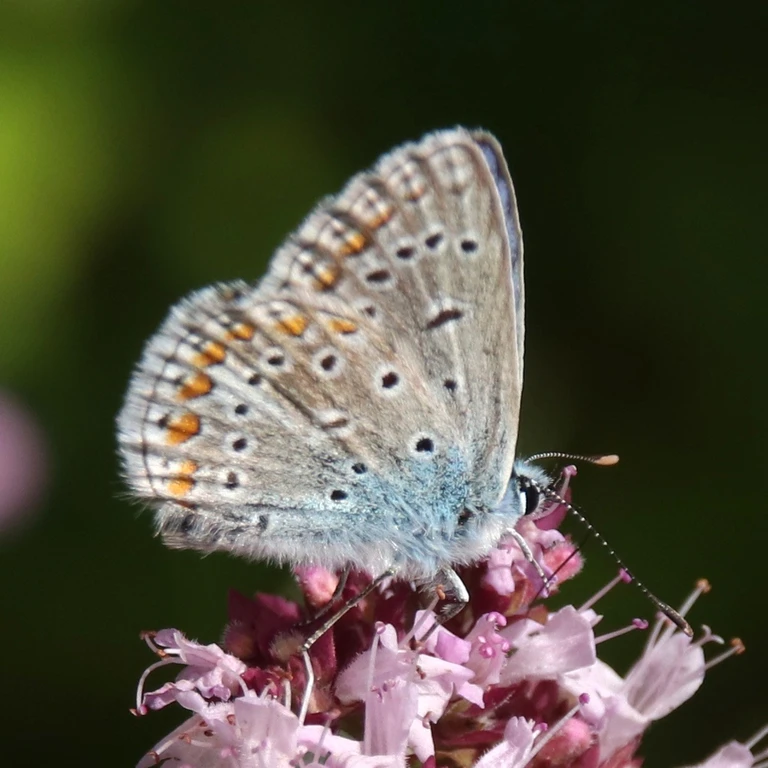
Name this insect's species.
Polyommatus icarus
